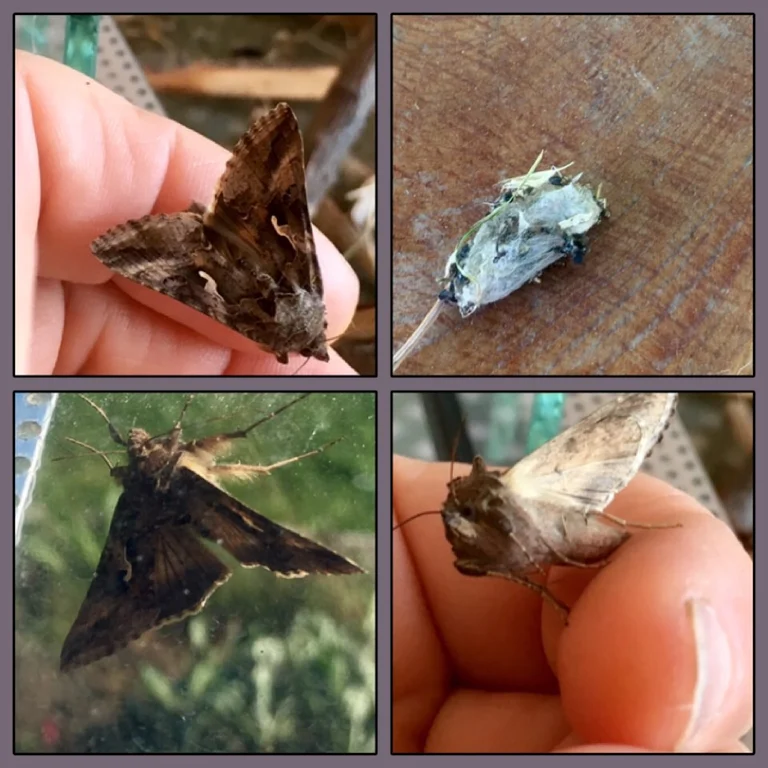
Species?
Autographa gamma
